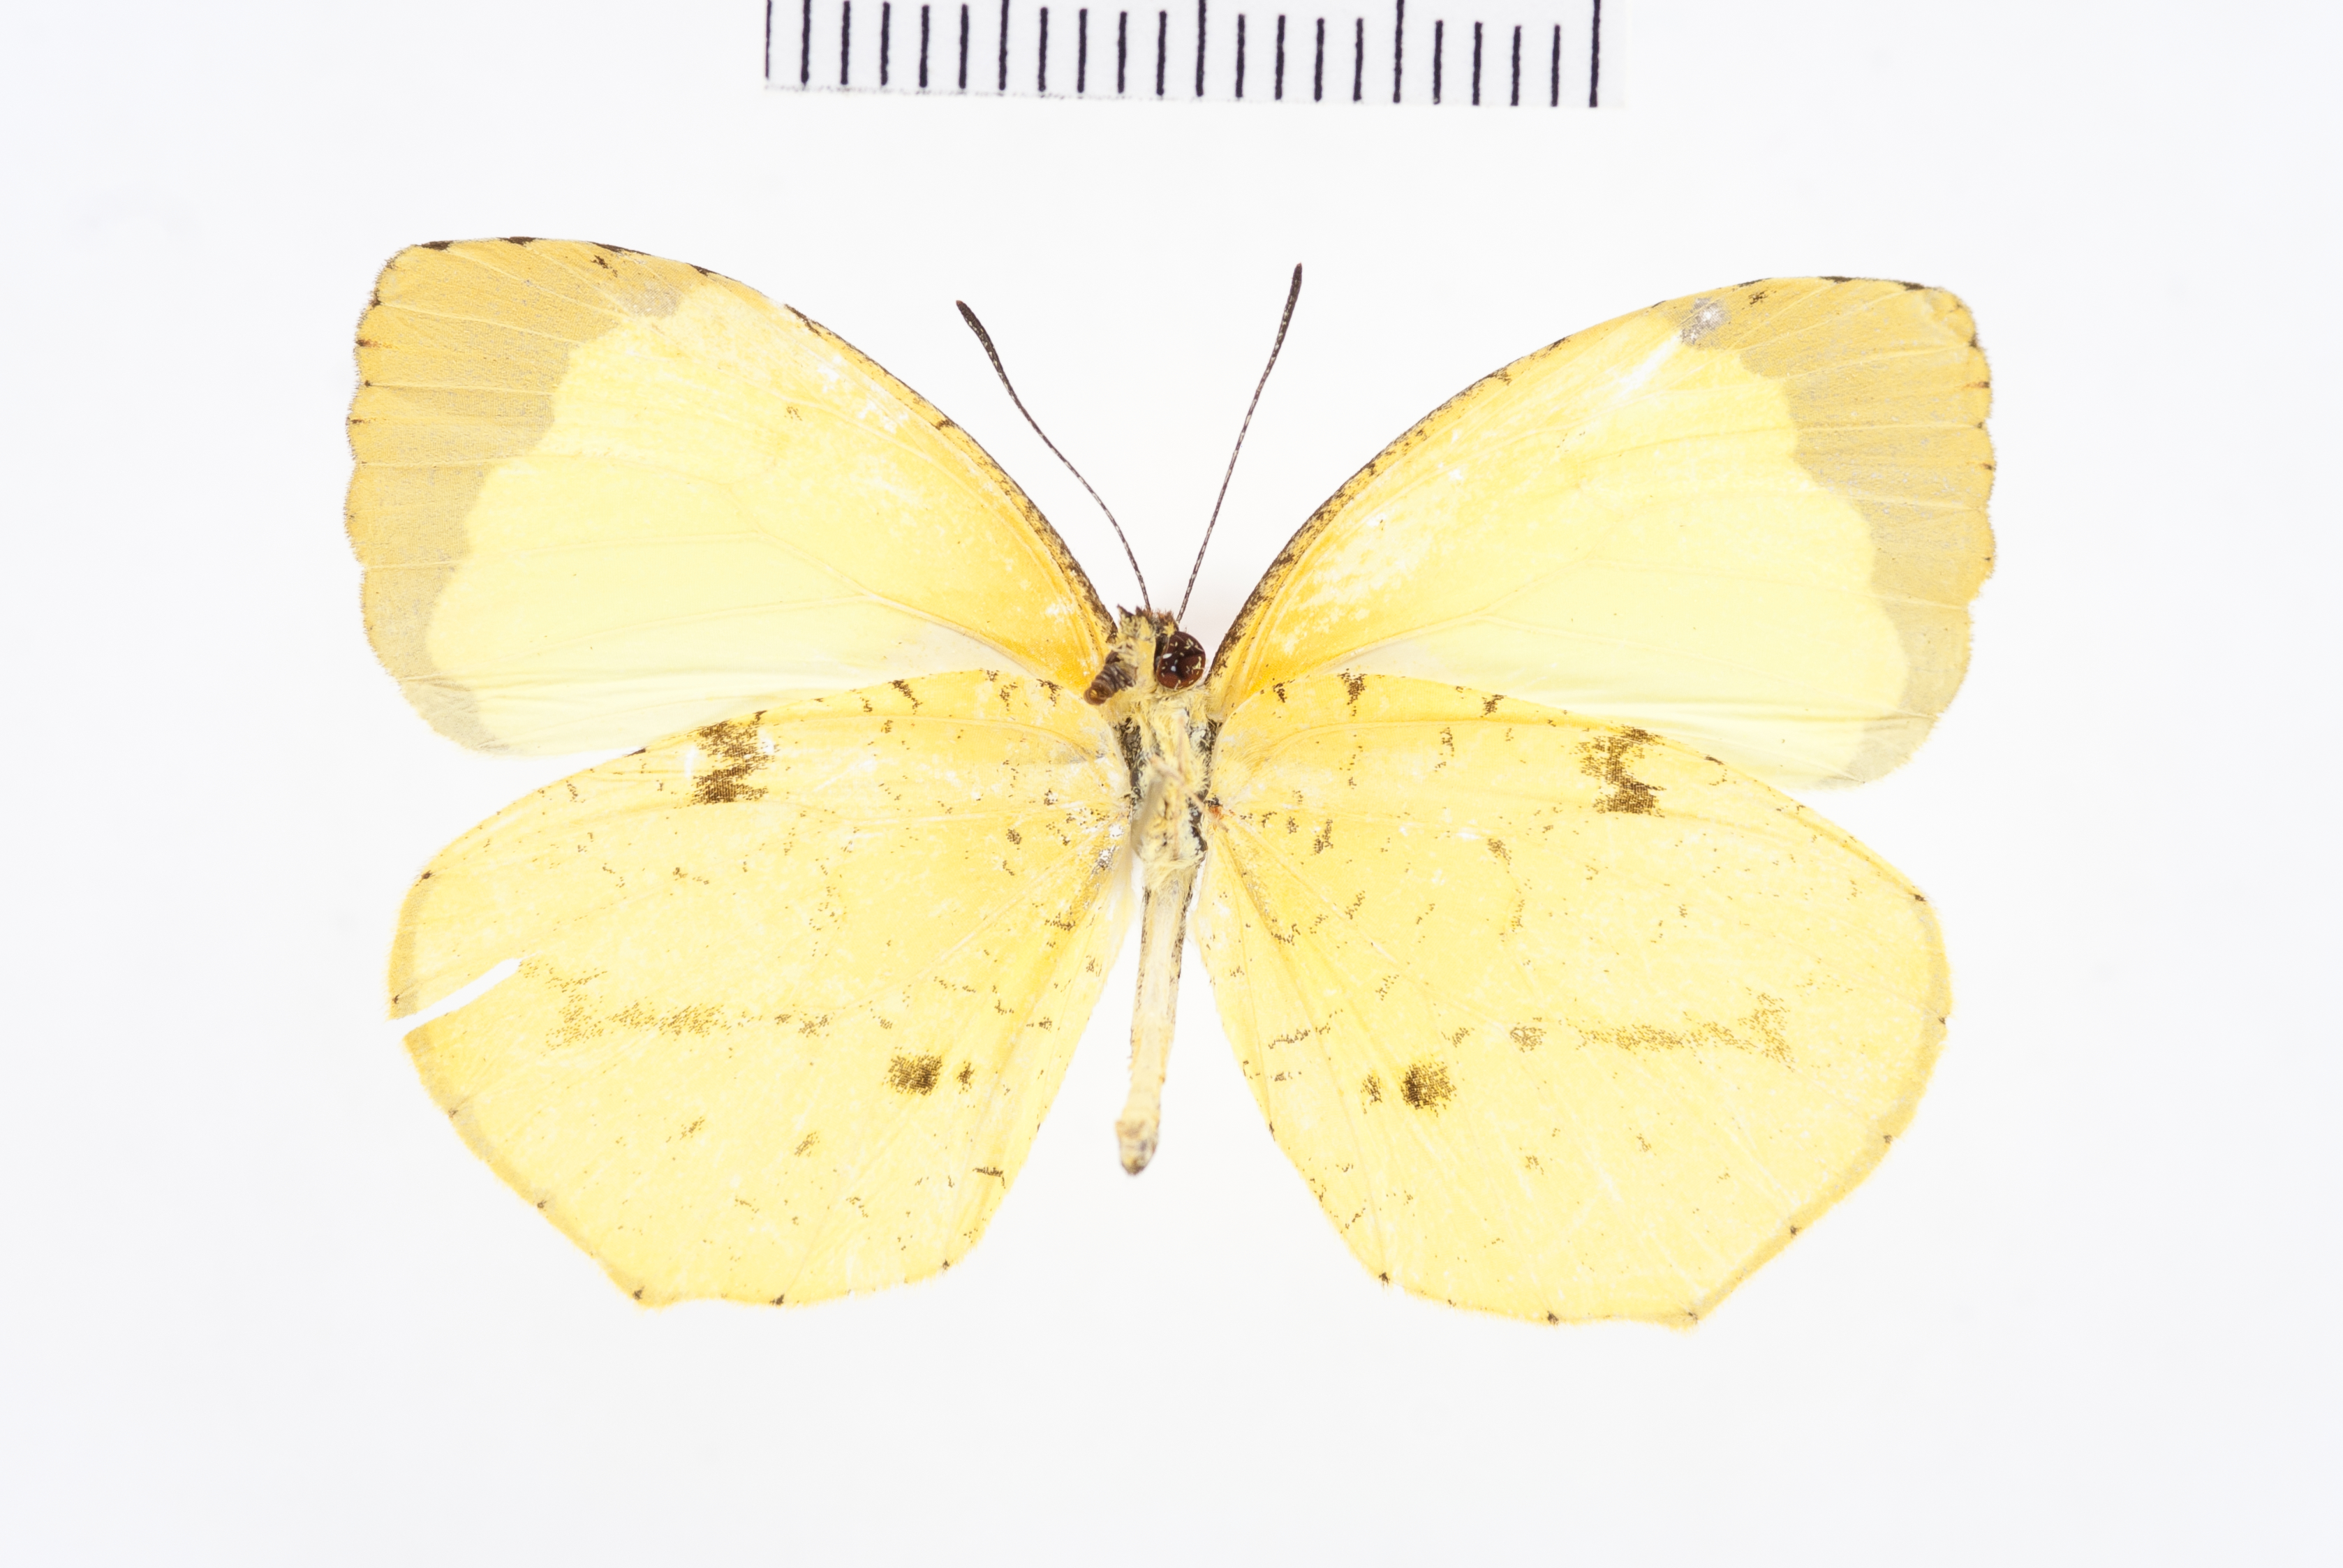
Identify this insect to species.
Eurema xanthochlora
